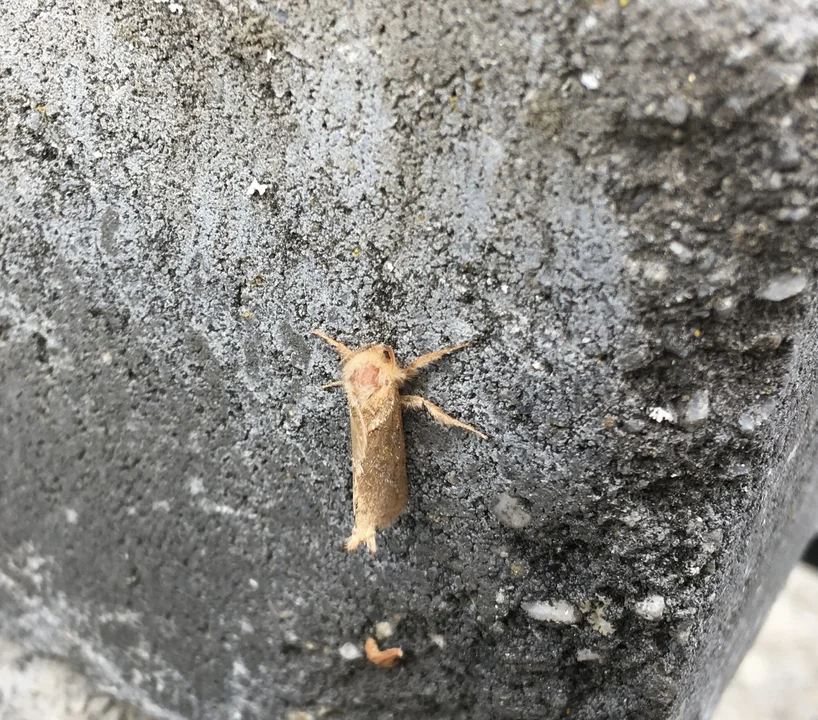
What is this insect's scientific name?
Triodia sylvina
